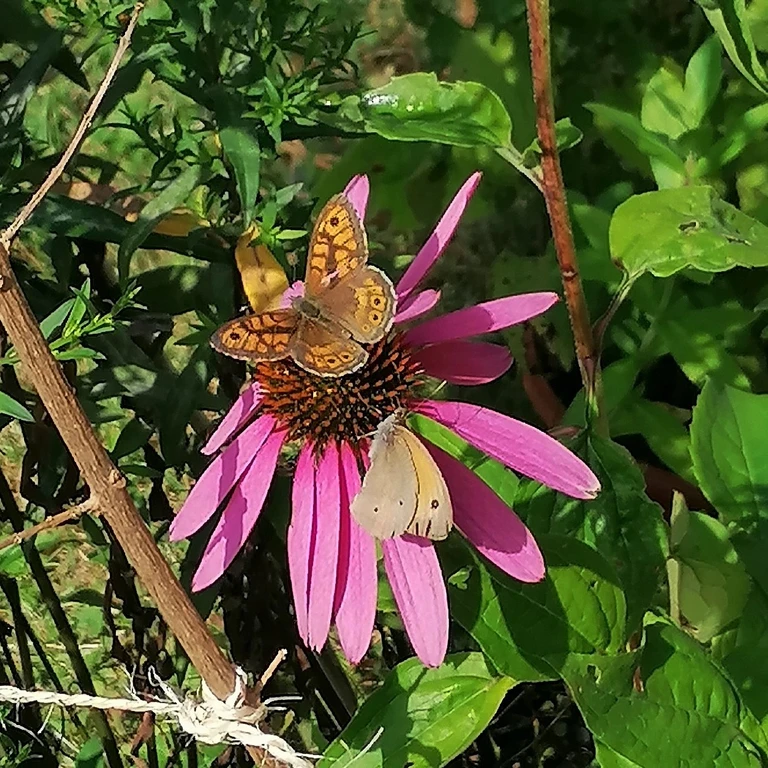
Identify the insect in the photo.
Lasiommata megera (also Pararge megera)
